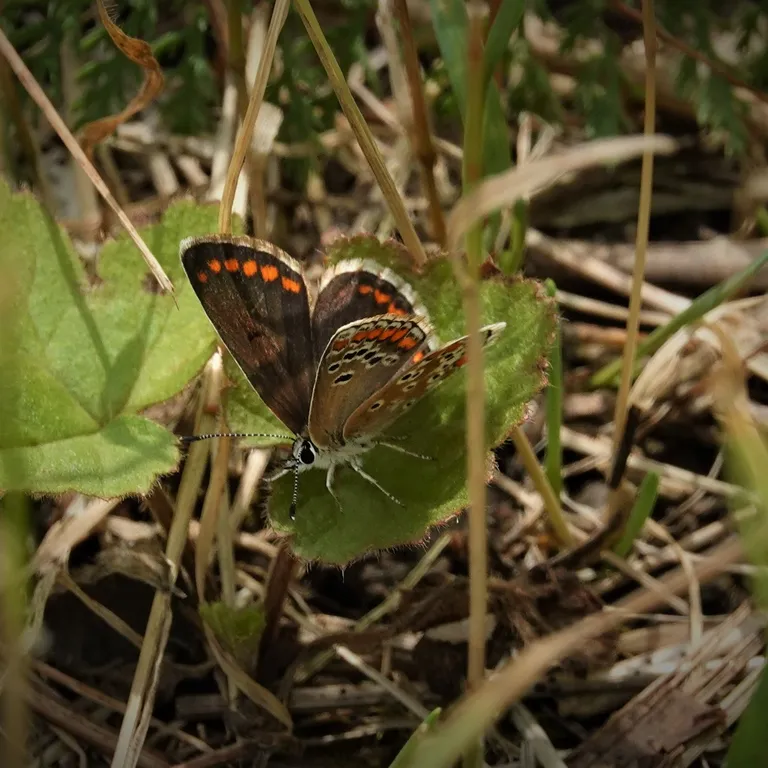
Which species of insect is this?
Aricia agestis/artaxerxes
